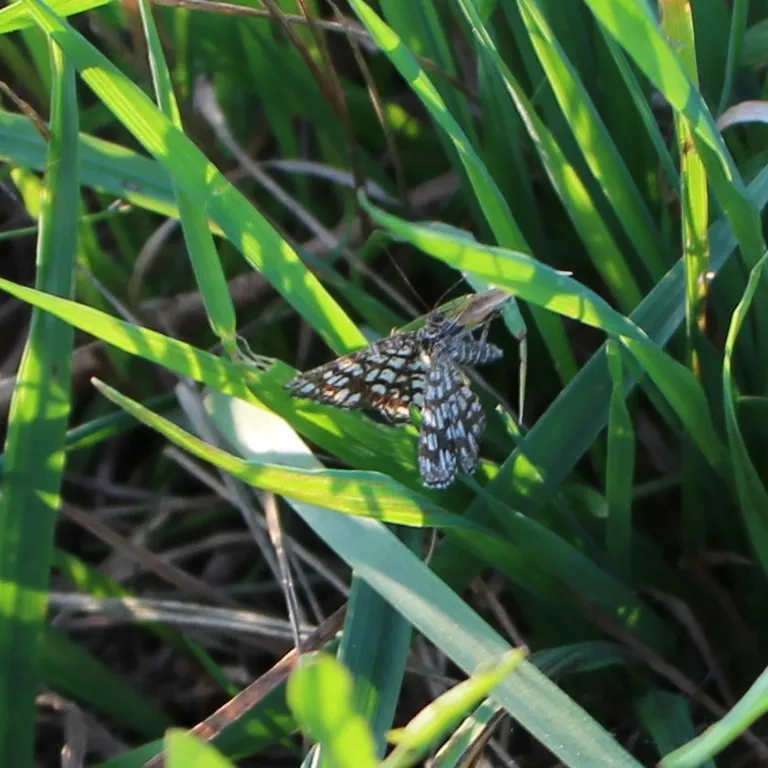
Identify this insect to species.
Chiasmia clathrata
